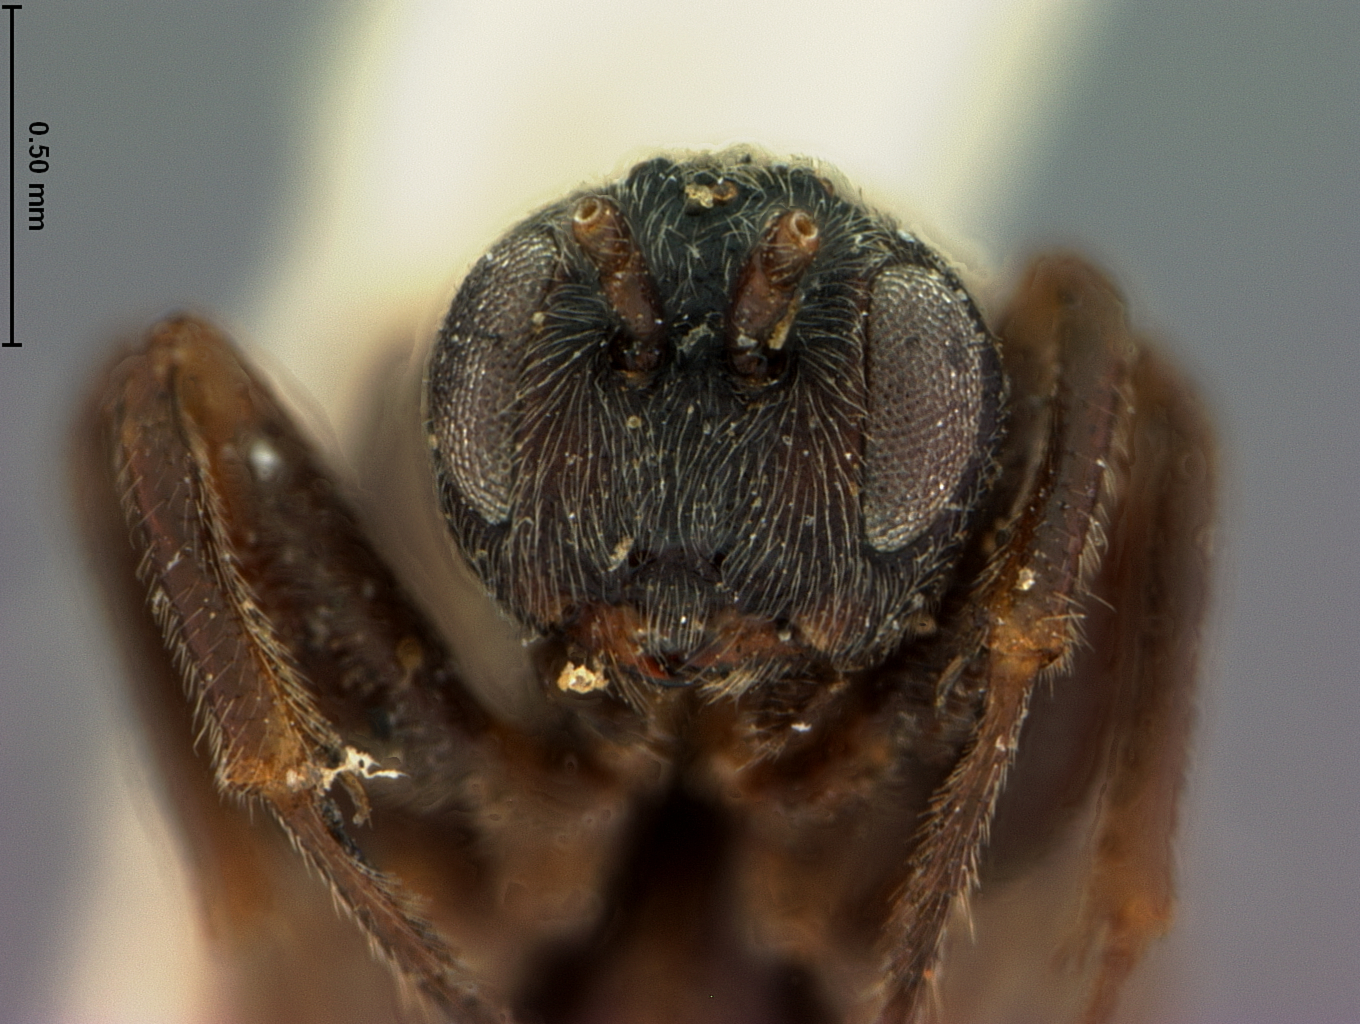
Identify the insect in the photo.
Acraspis macrocarpae
